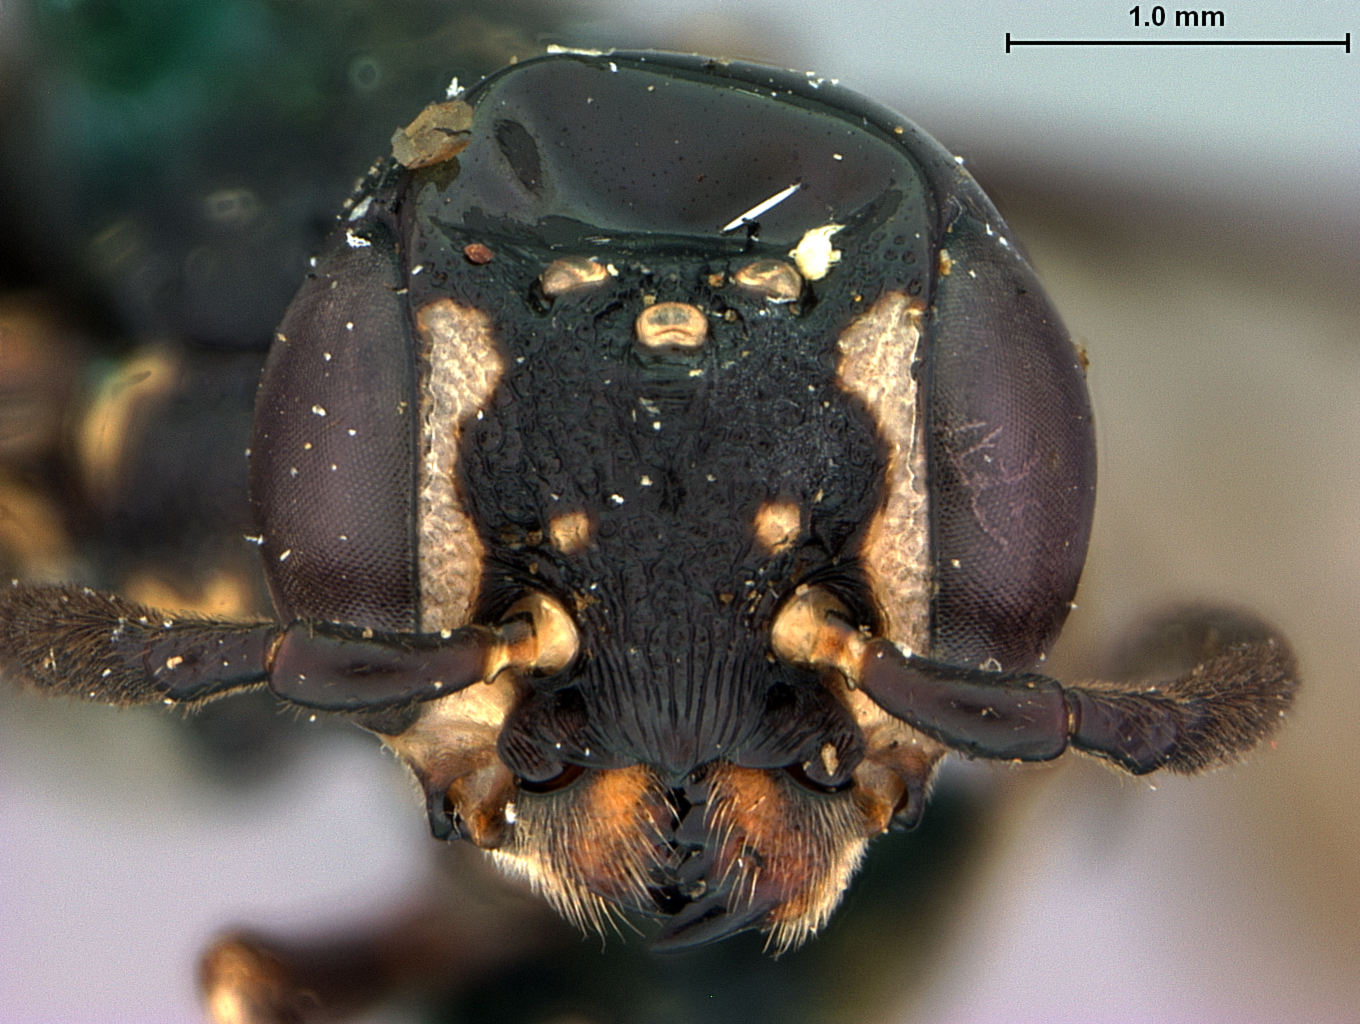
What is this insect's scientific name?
Obesaxiphyda banahao
